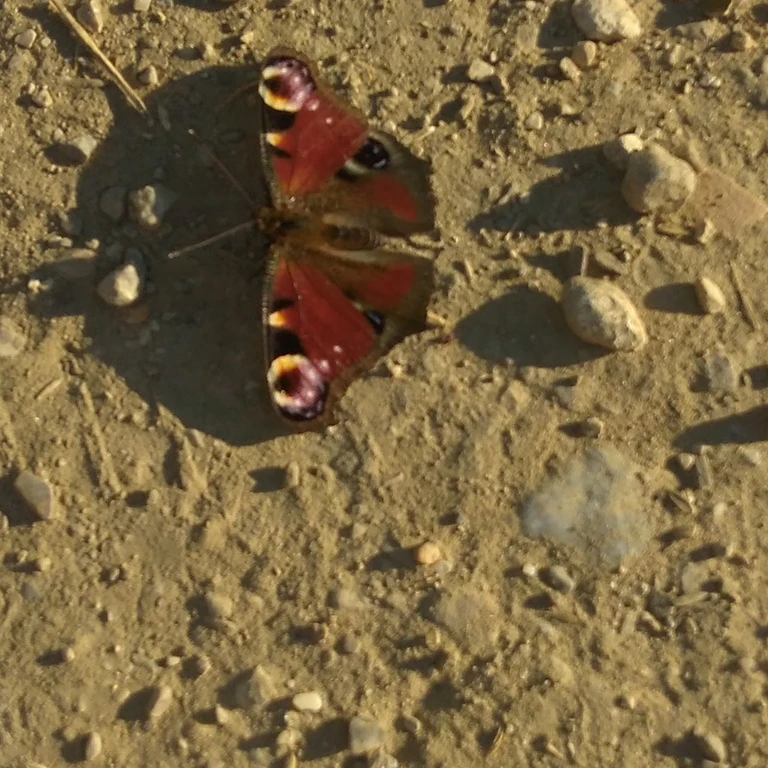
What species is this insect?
Aglais io
